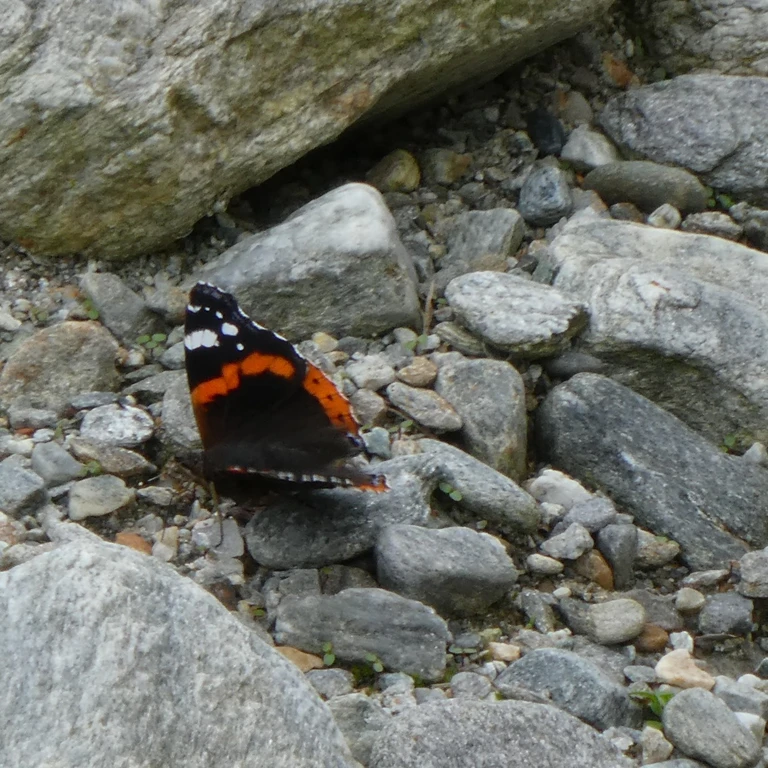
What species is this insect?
Vanessa atalanta
